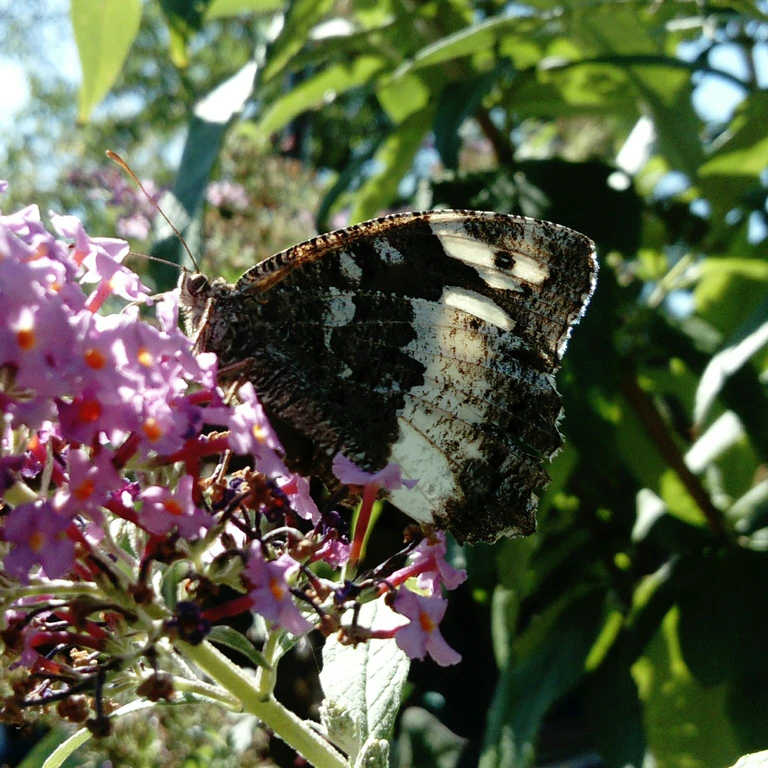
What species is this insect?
Brintesia circe
